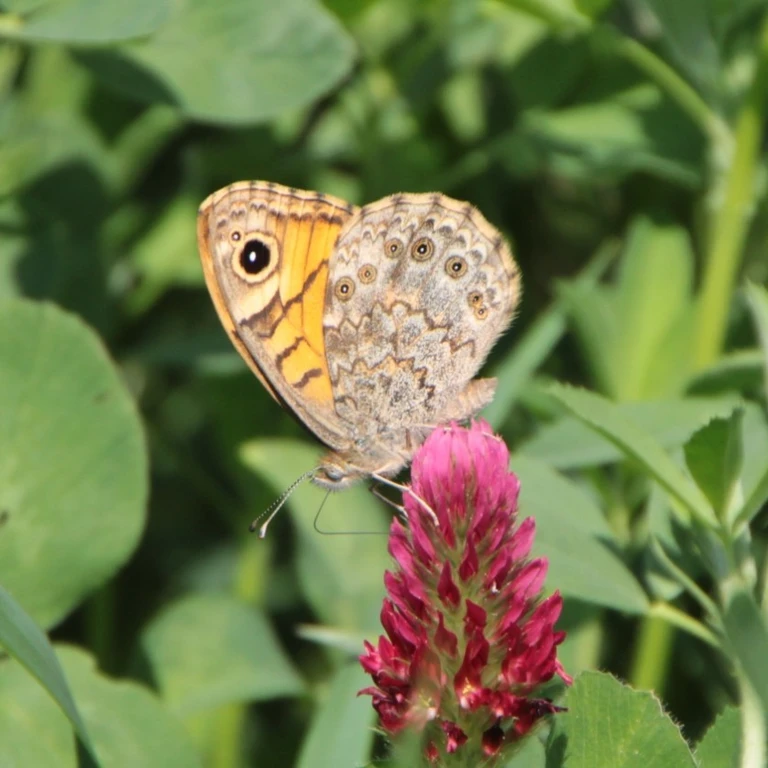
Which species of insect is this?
Lasiommata megera (also Pararge megera)
